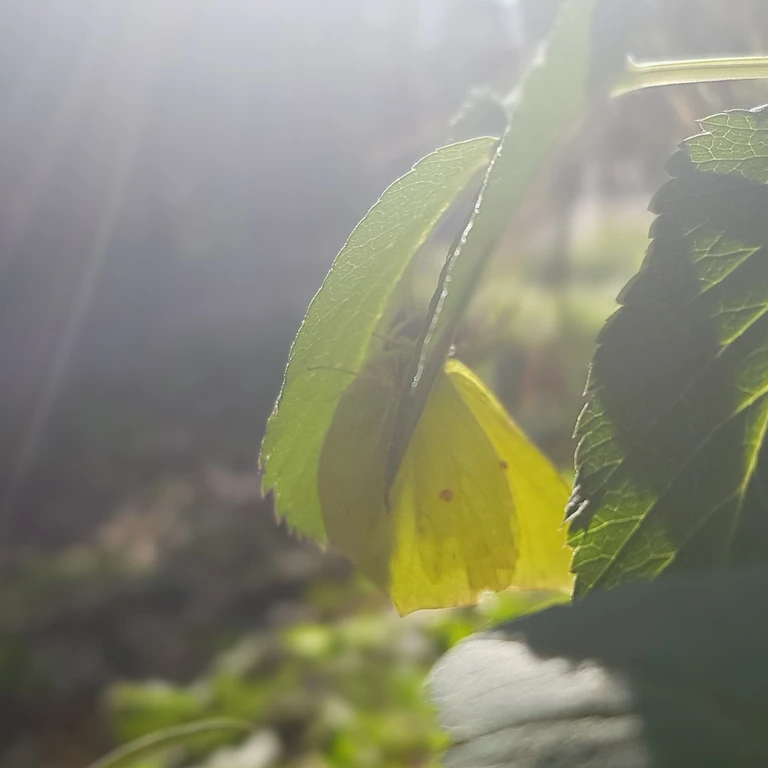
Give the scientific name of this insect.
Gonepteryx rhamni
